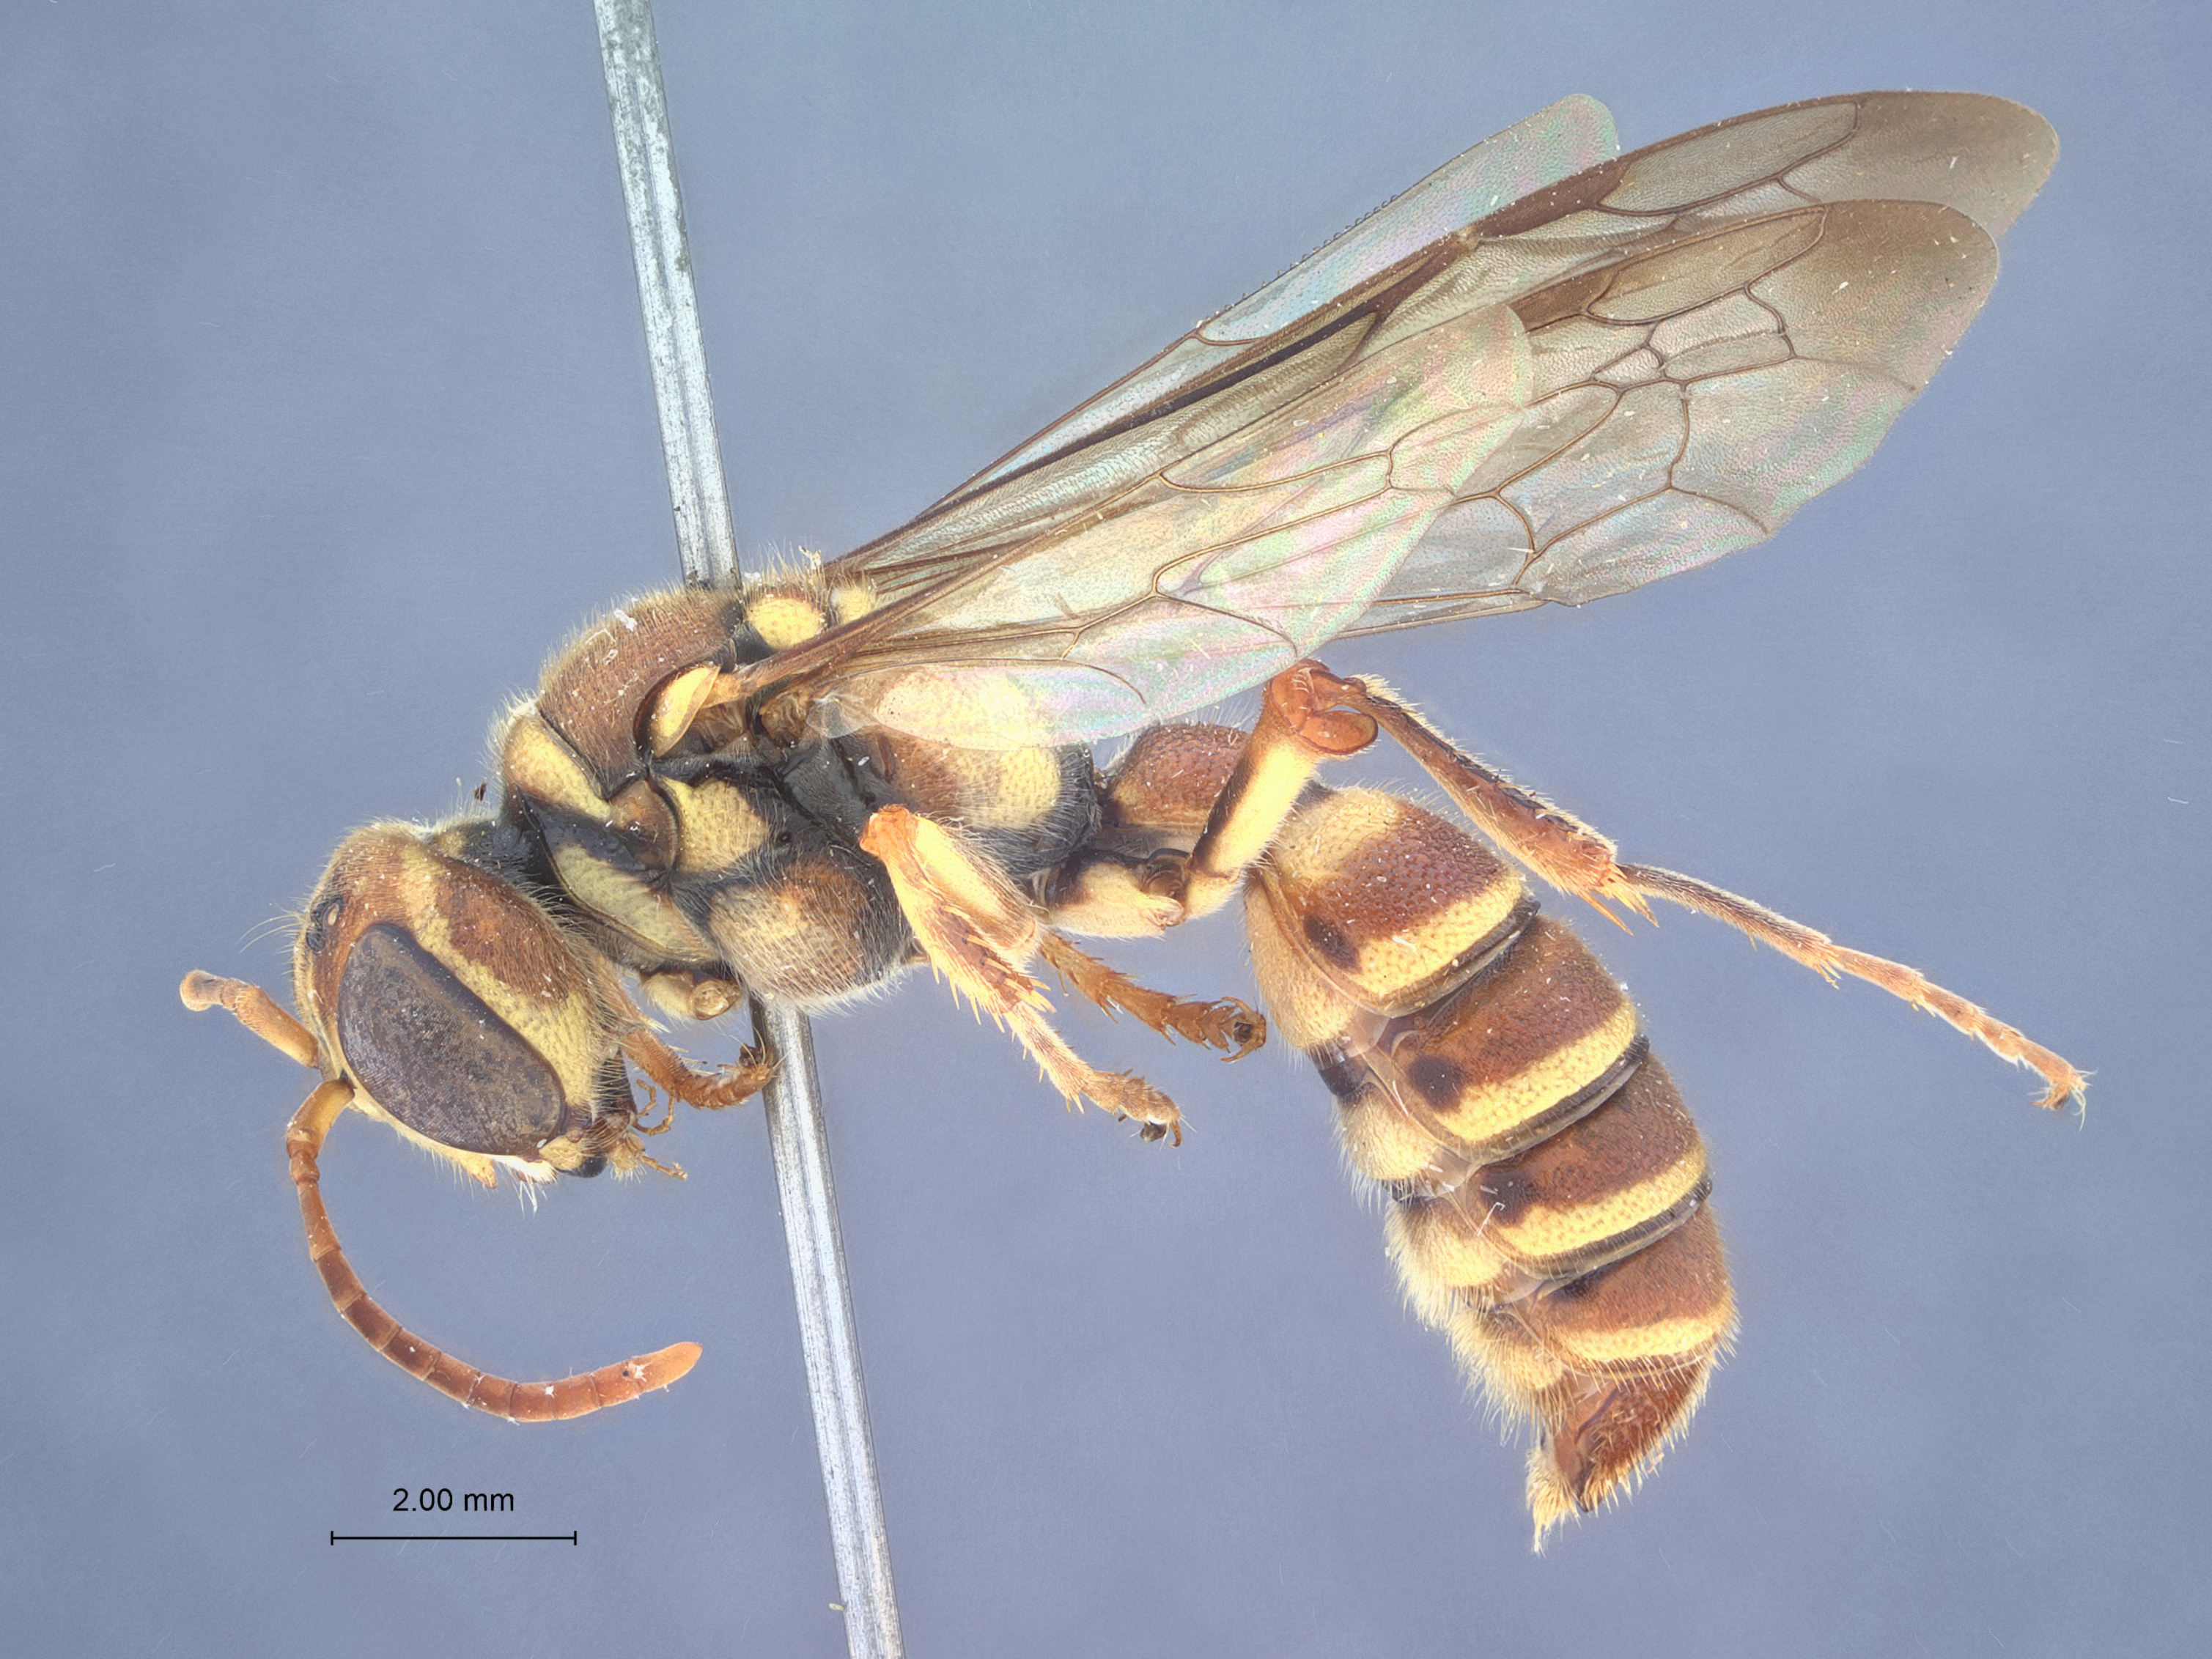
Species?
Cerceris banahawensis
